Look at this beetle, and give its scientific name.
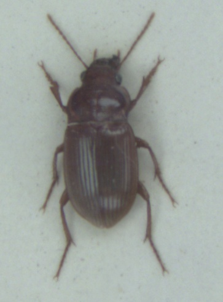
Amara fulva
